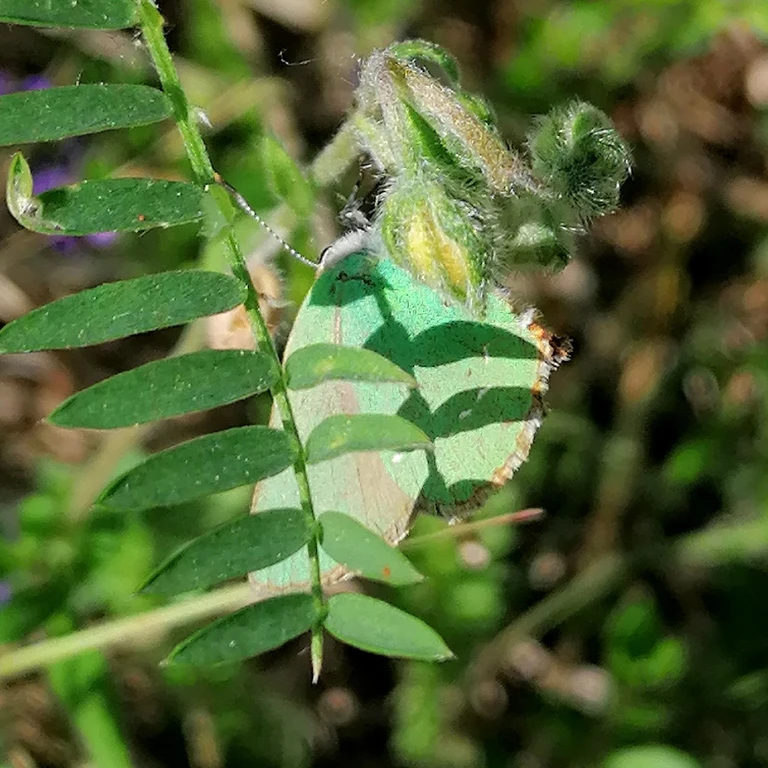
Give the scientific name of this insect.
Callophrys rubi
